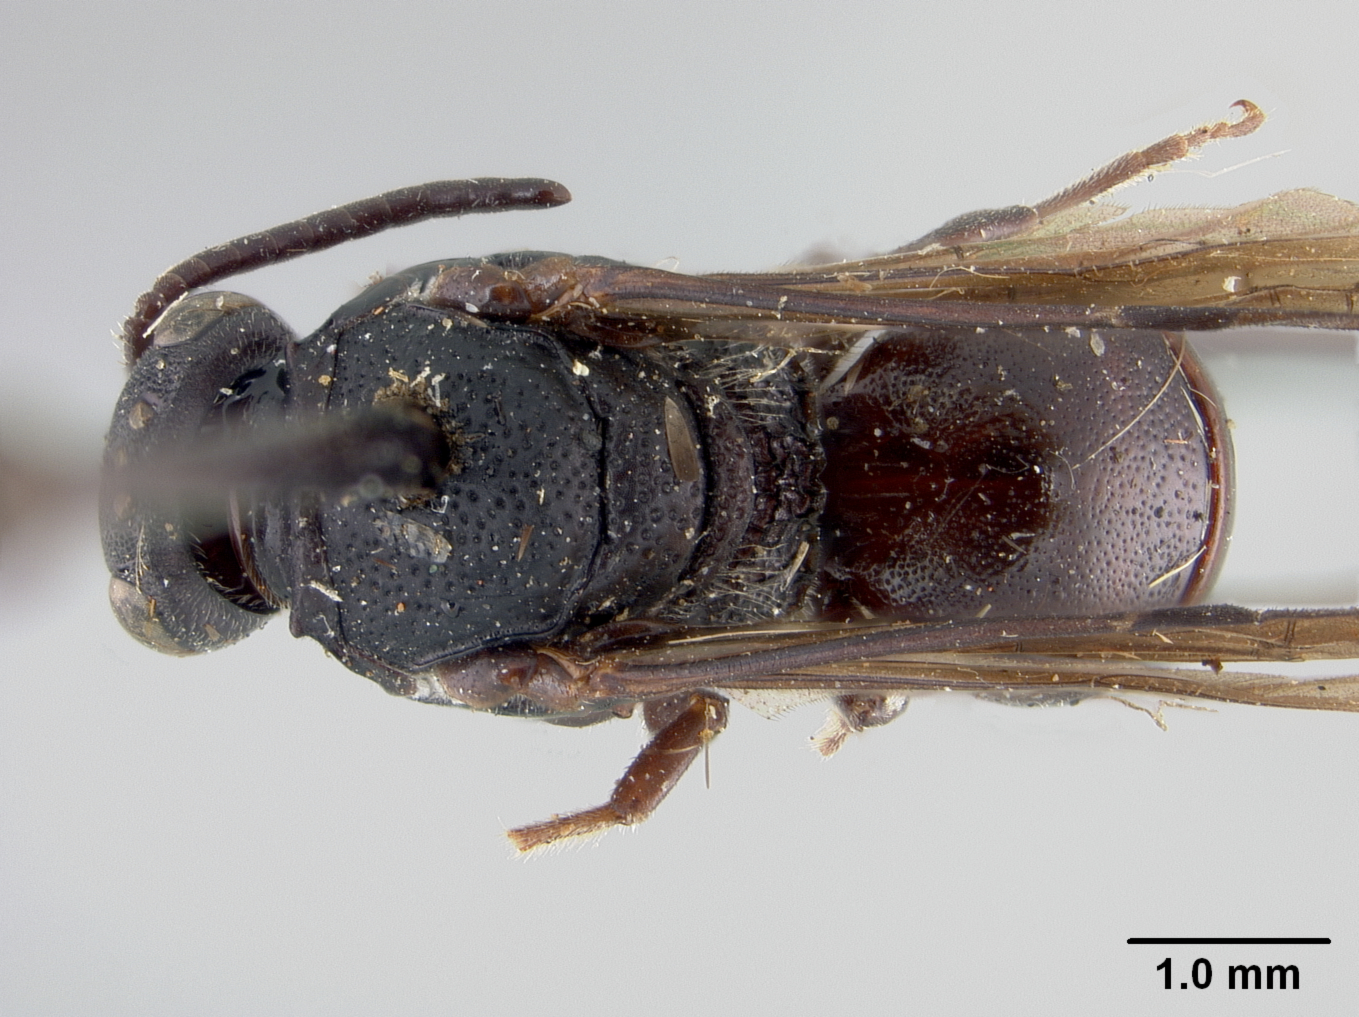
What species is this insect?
Prosopis coroicensis
